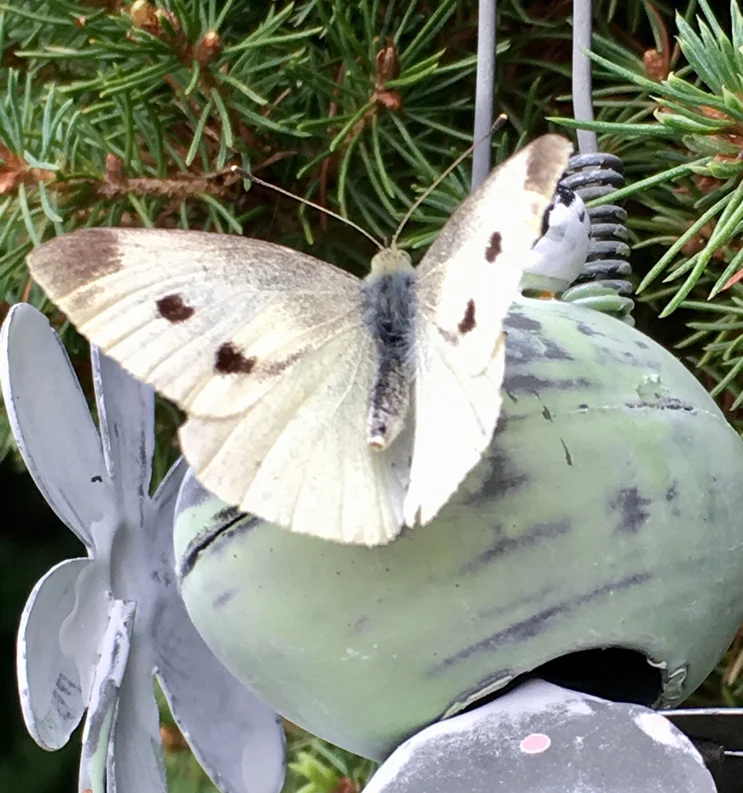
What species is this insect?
Pieris rapae
